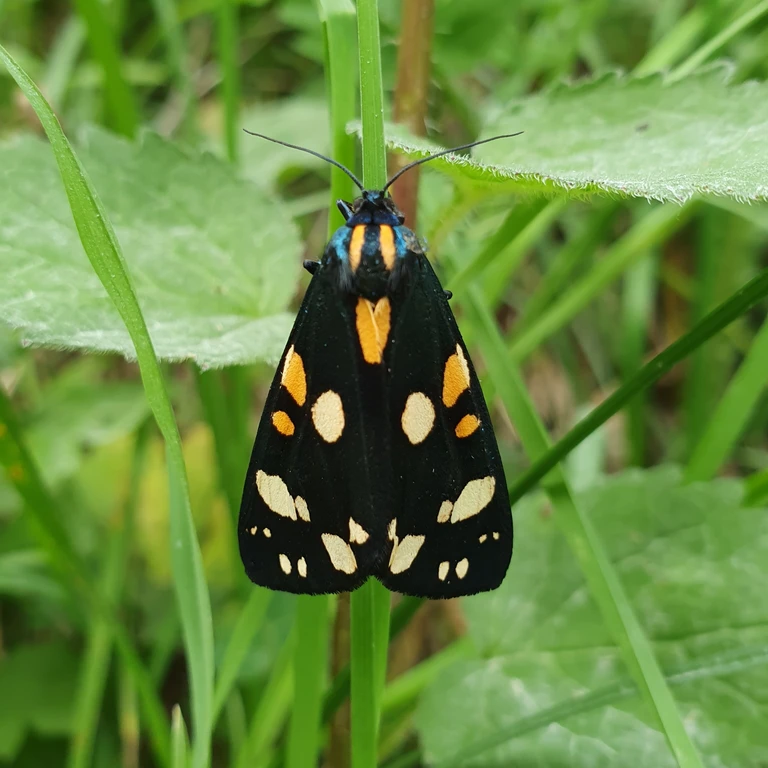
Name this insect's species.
Callimorpha dominula
